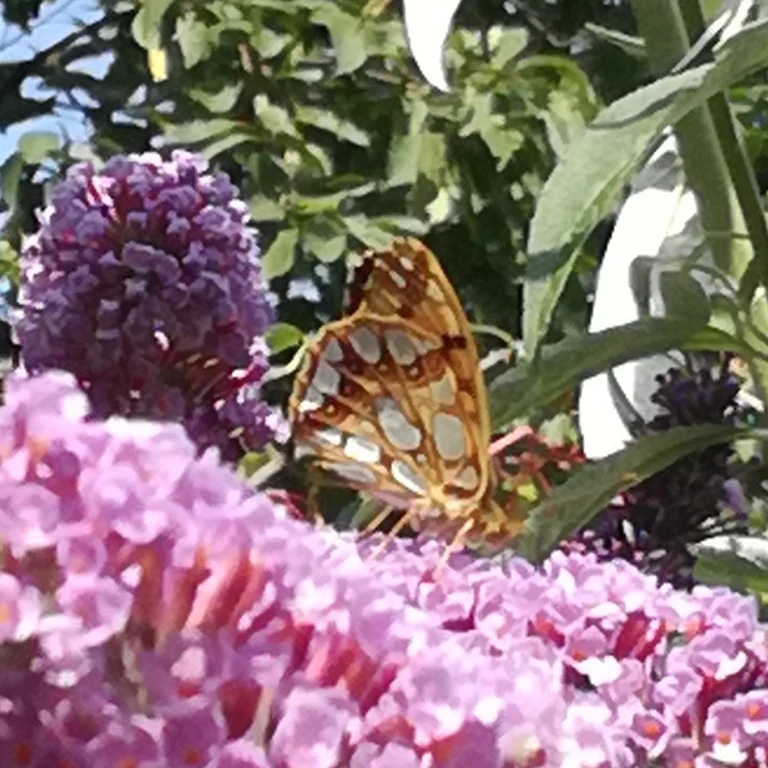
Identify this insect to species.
Issoria lathonia
